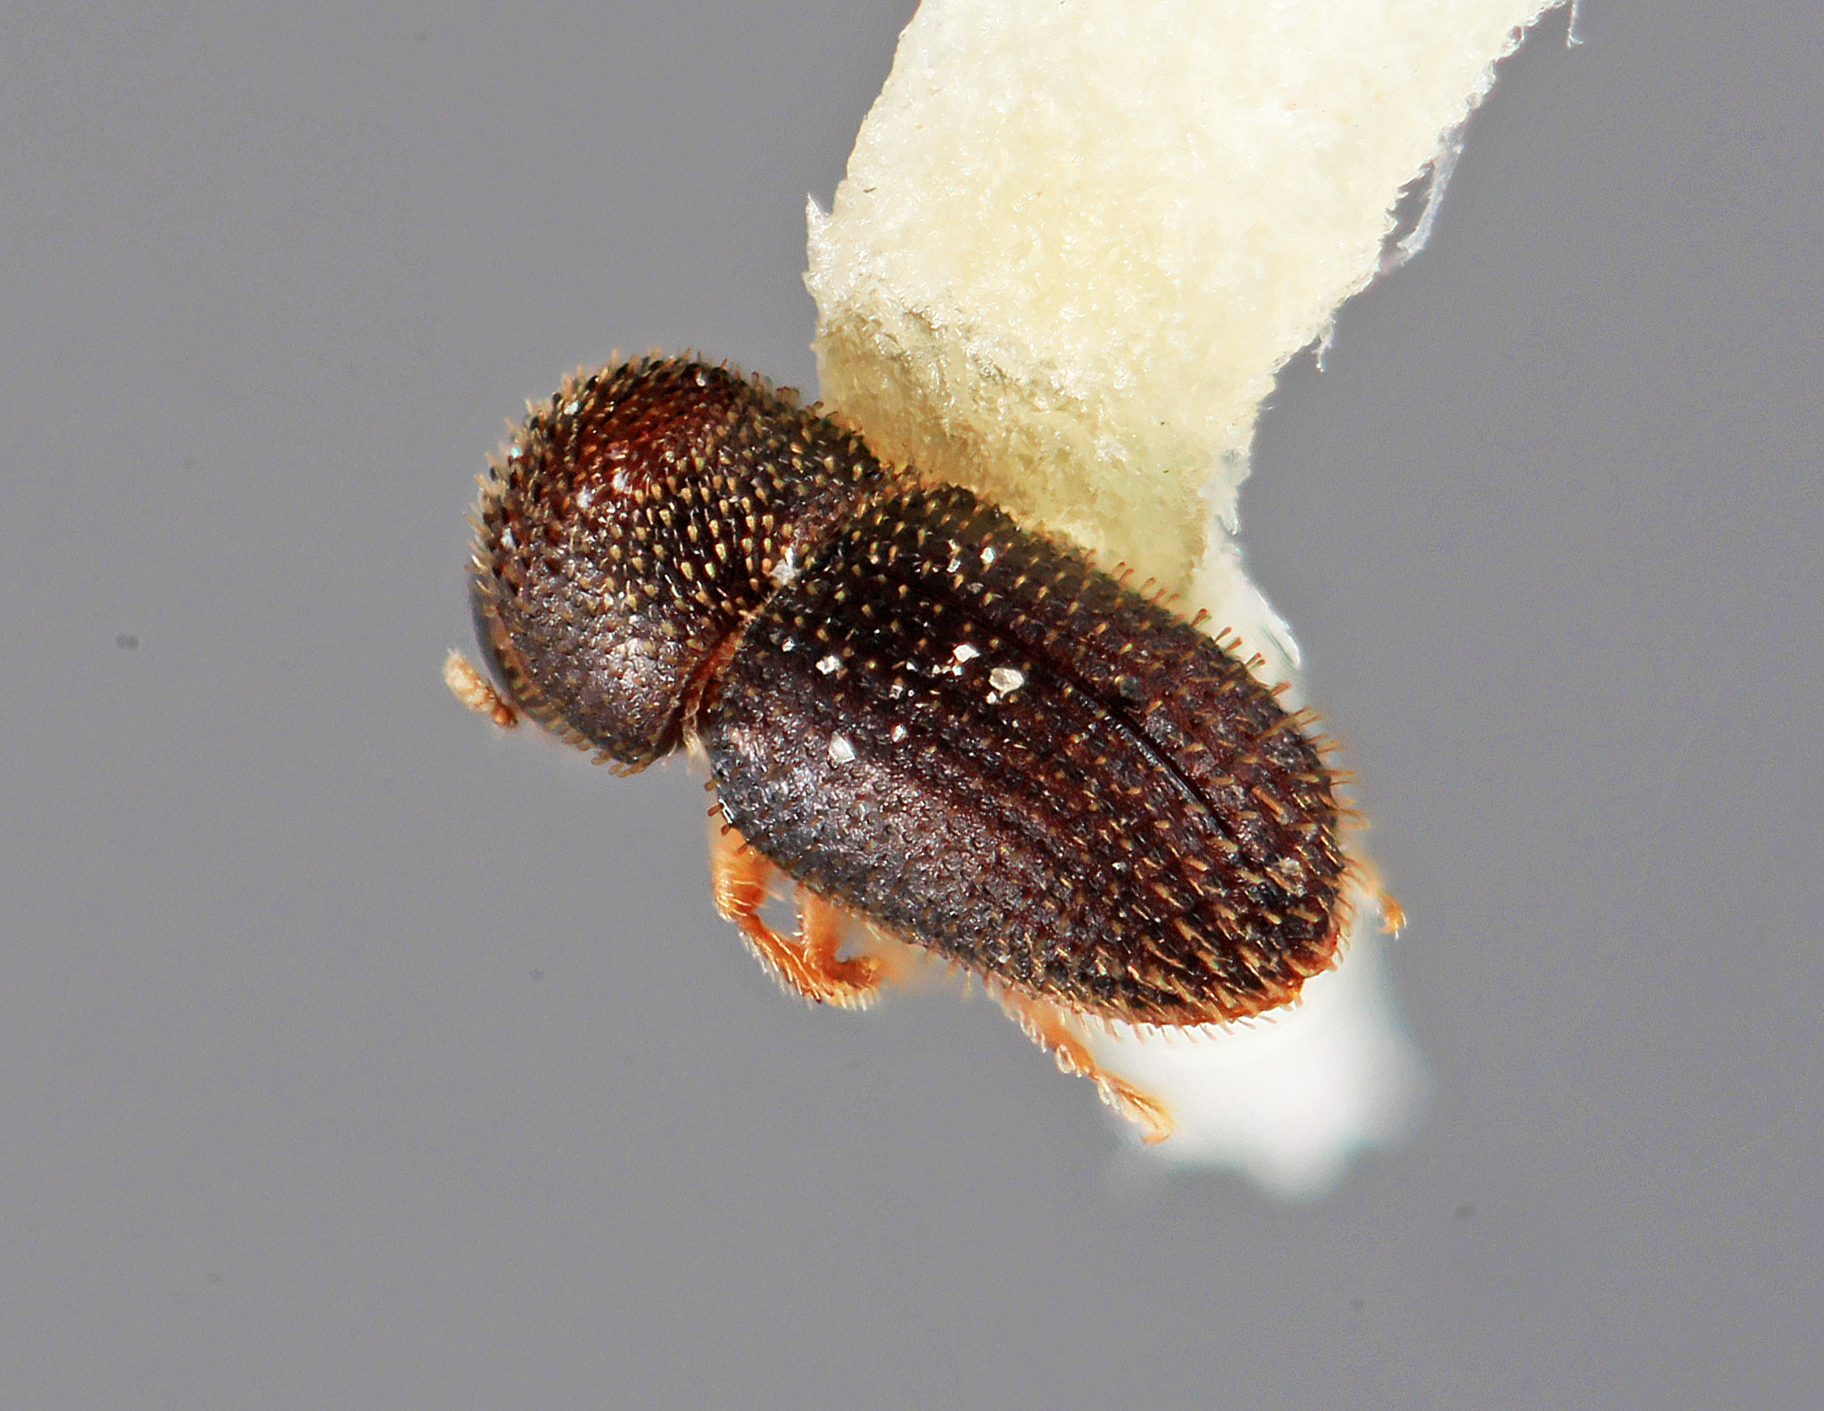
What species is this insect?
Hypothenemus rugosipes
